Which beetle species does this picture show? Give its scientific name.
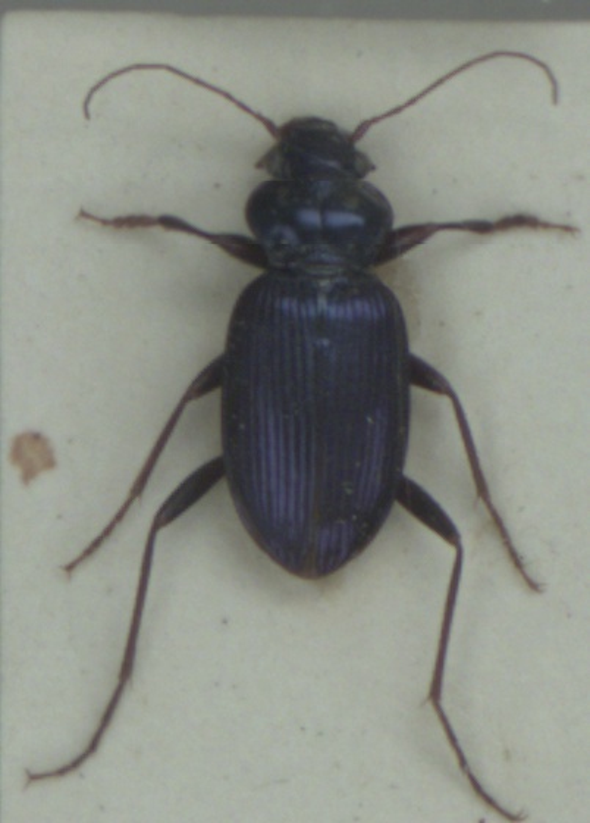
Leistus spinibarbis
